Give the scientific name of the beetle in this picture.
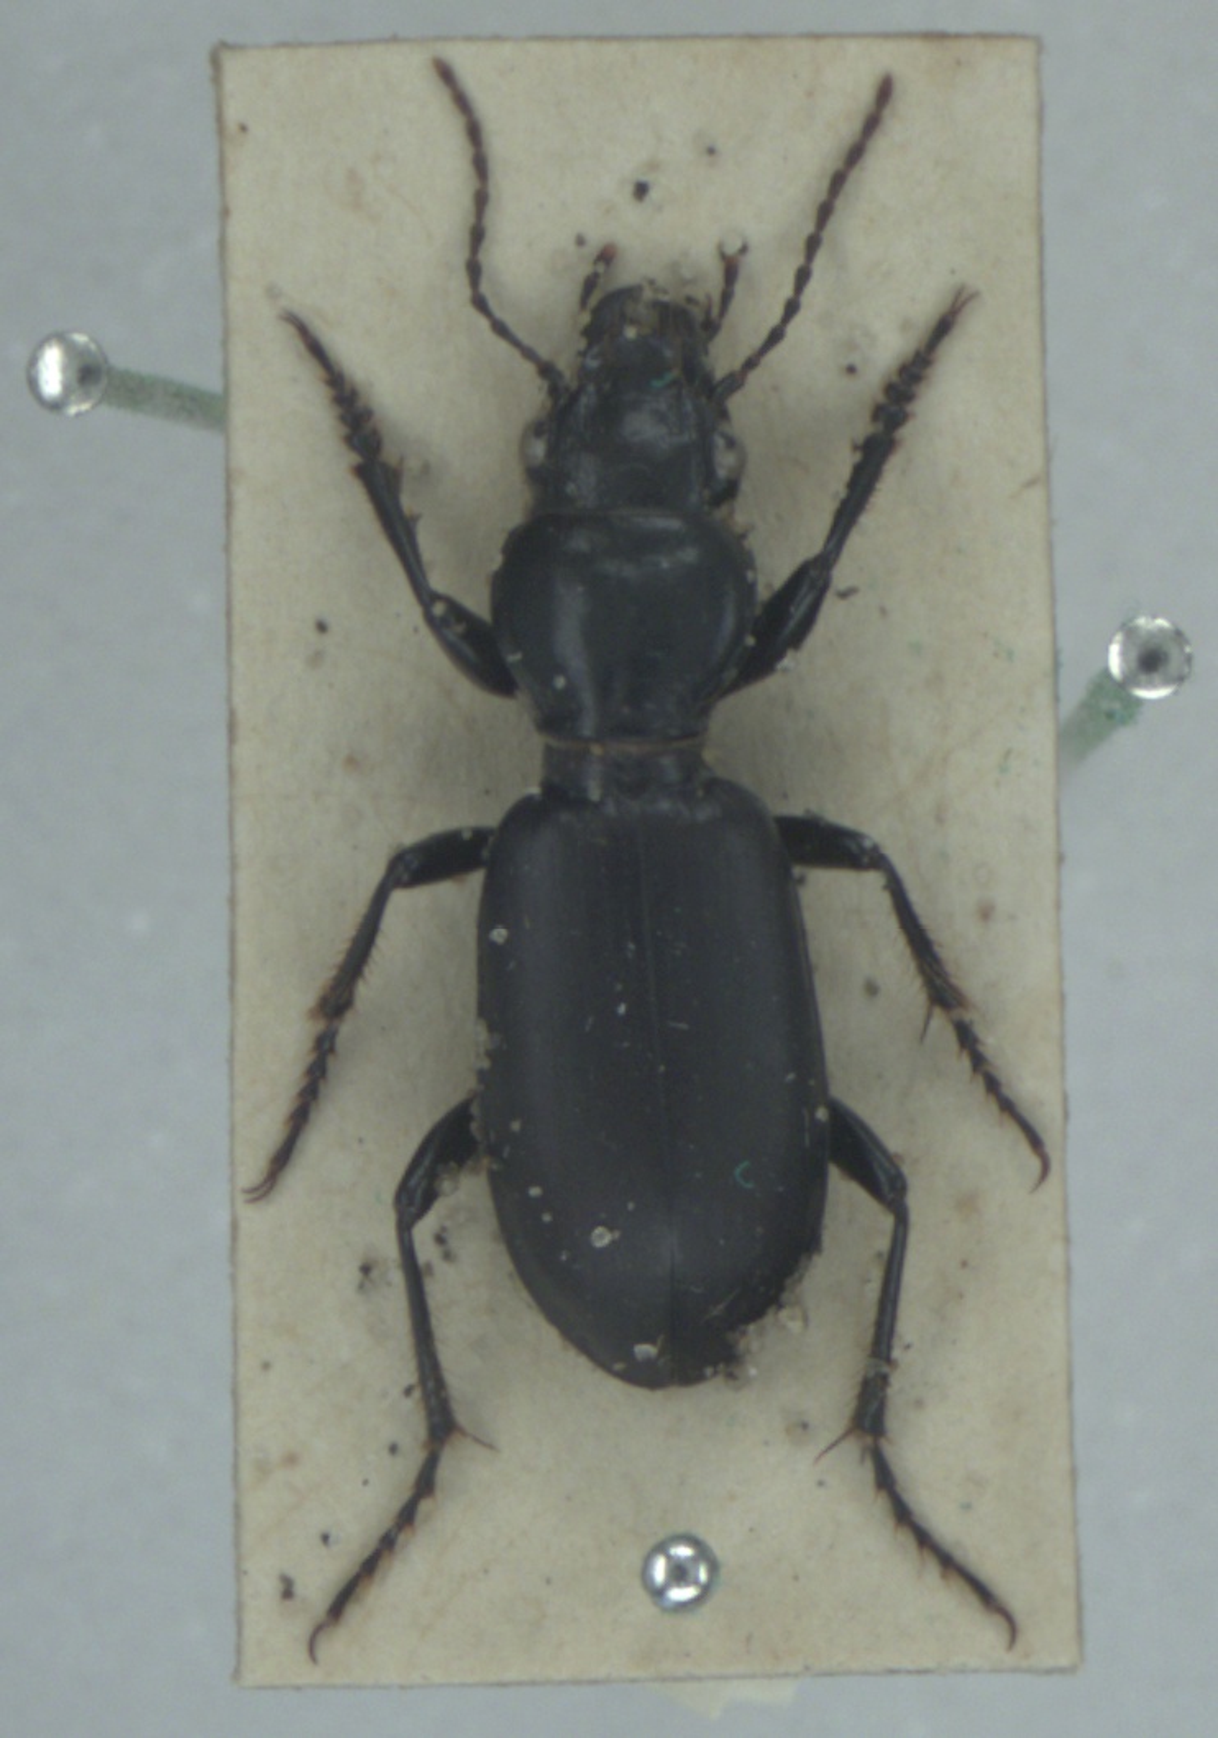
Broscus cephalotes
